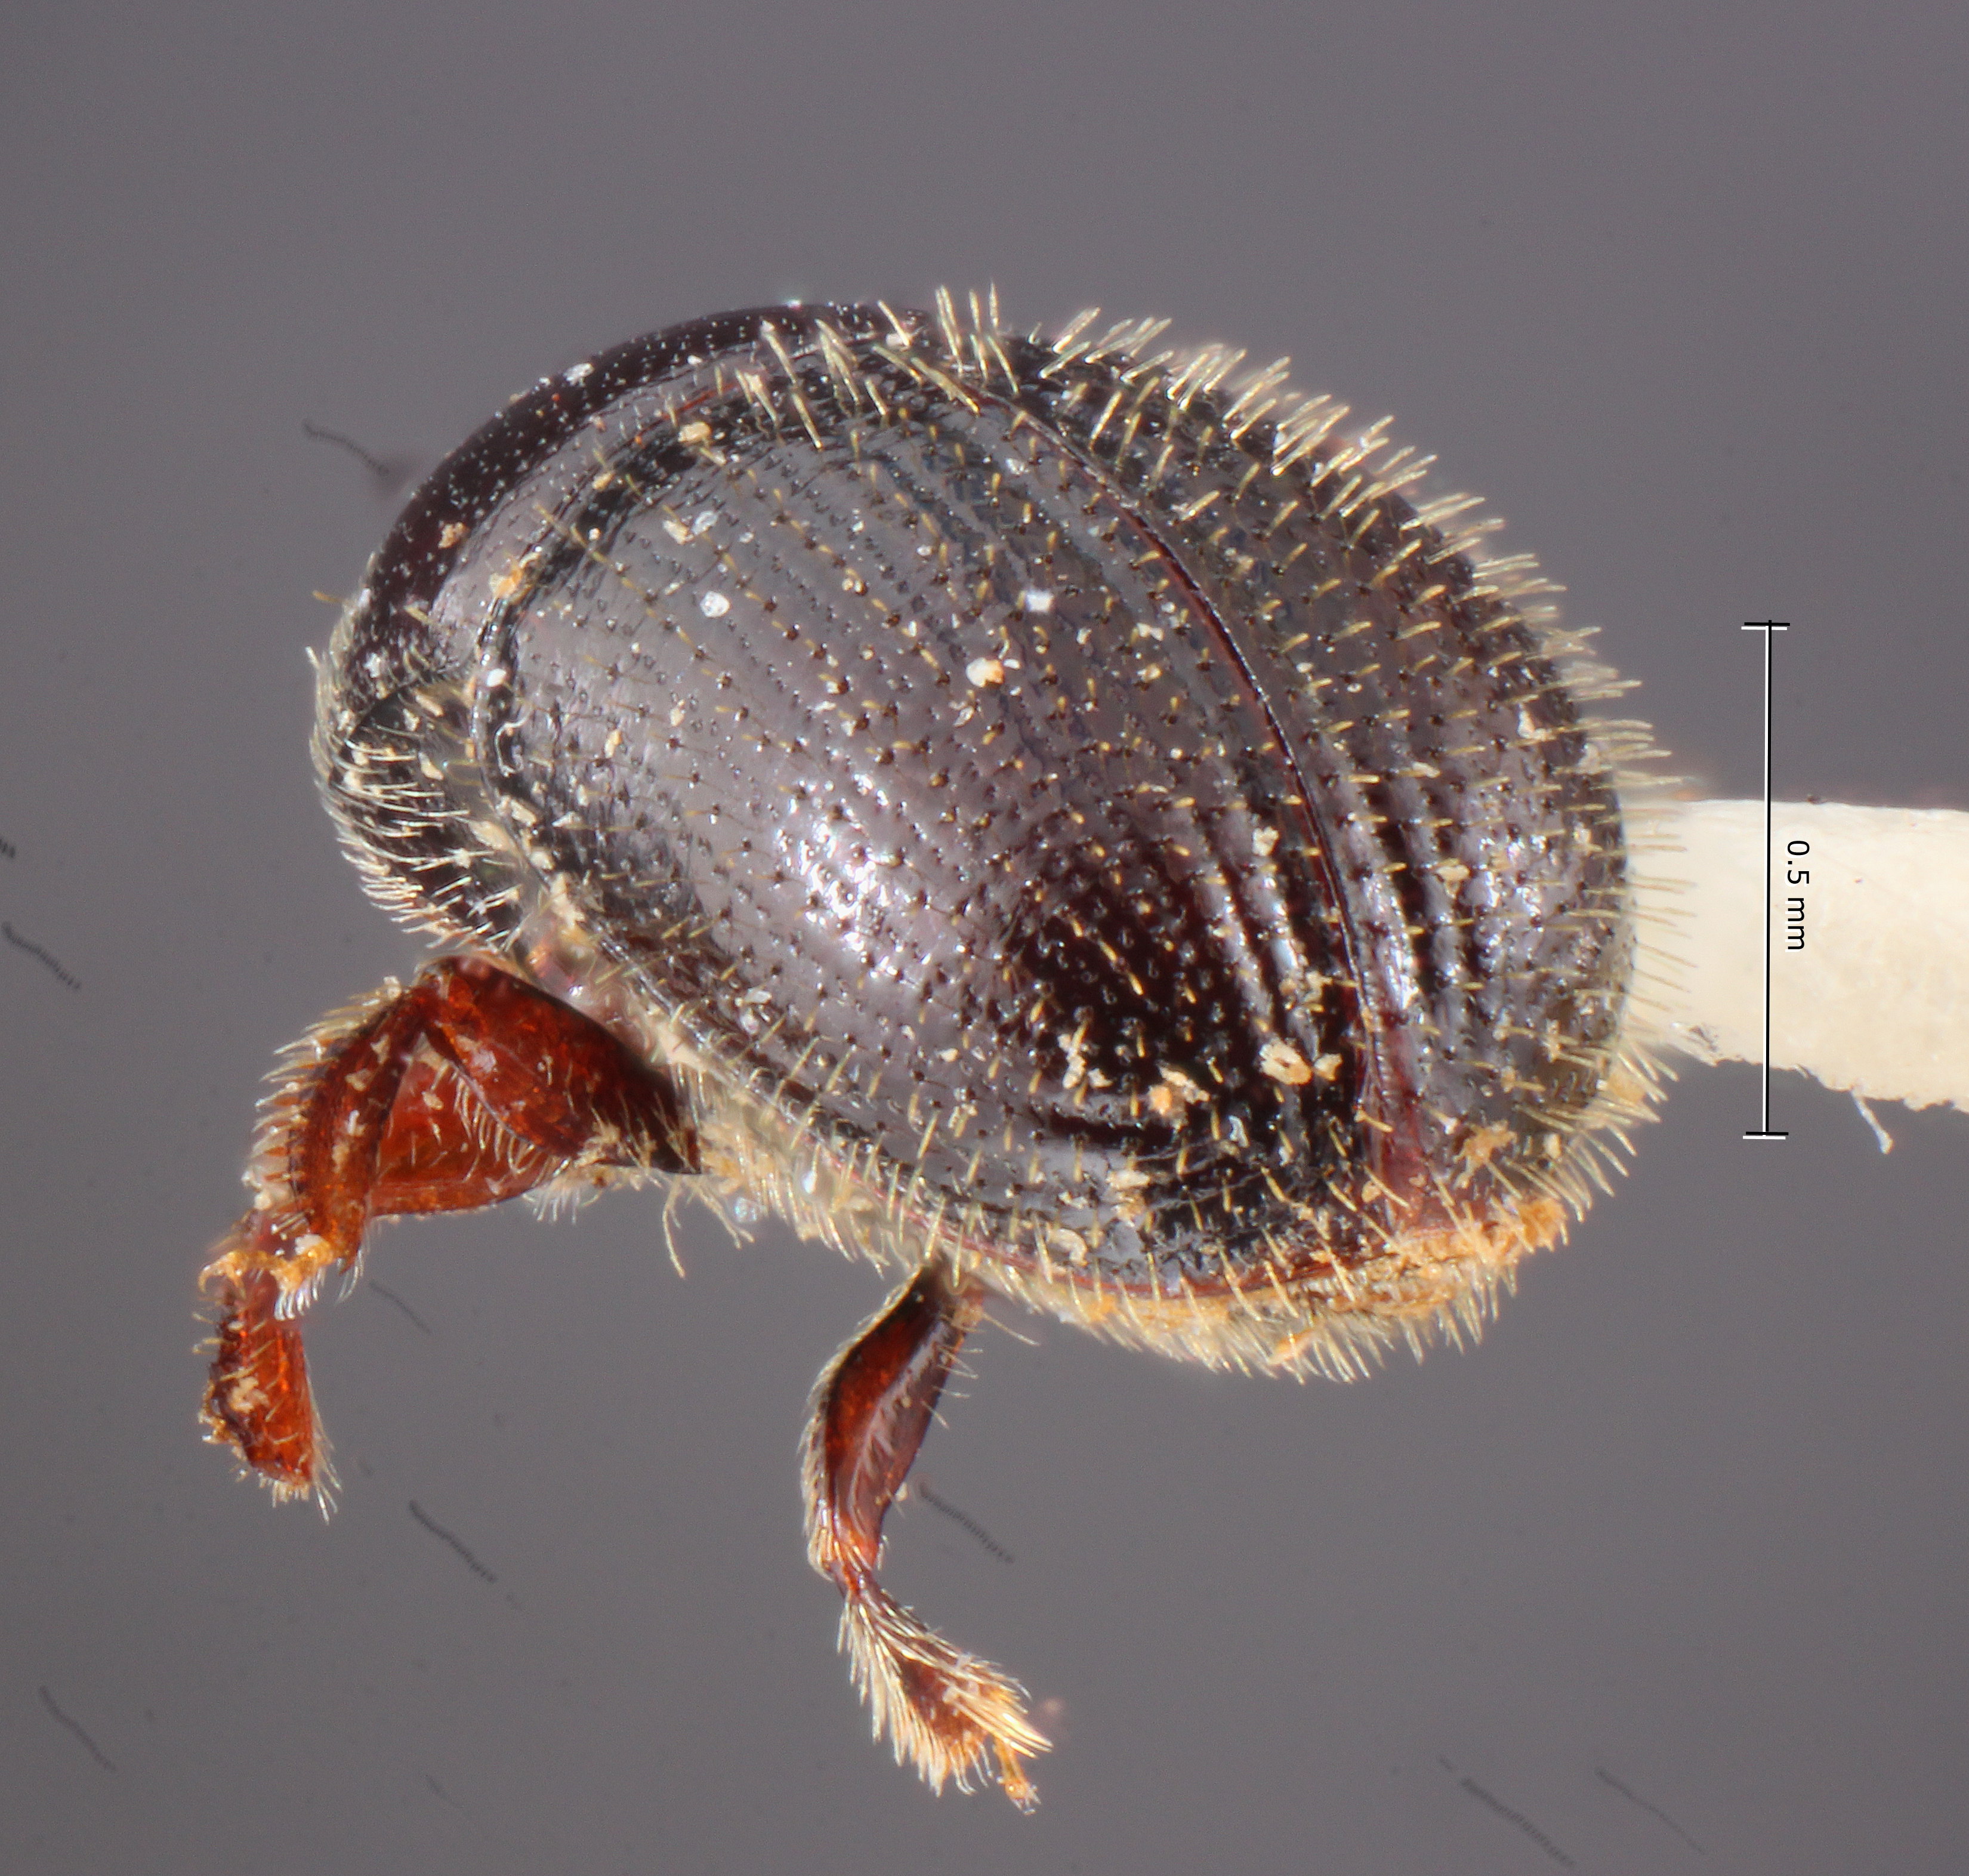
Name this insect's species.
Prionosceles ingae
